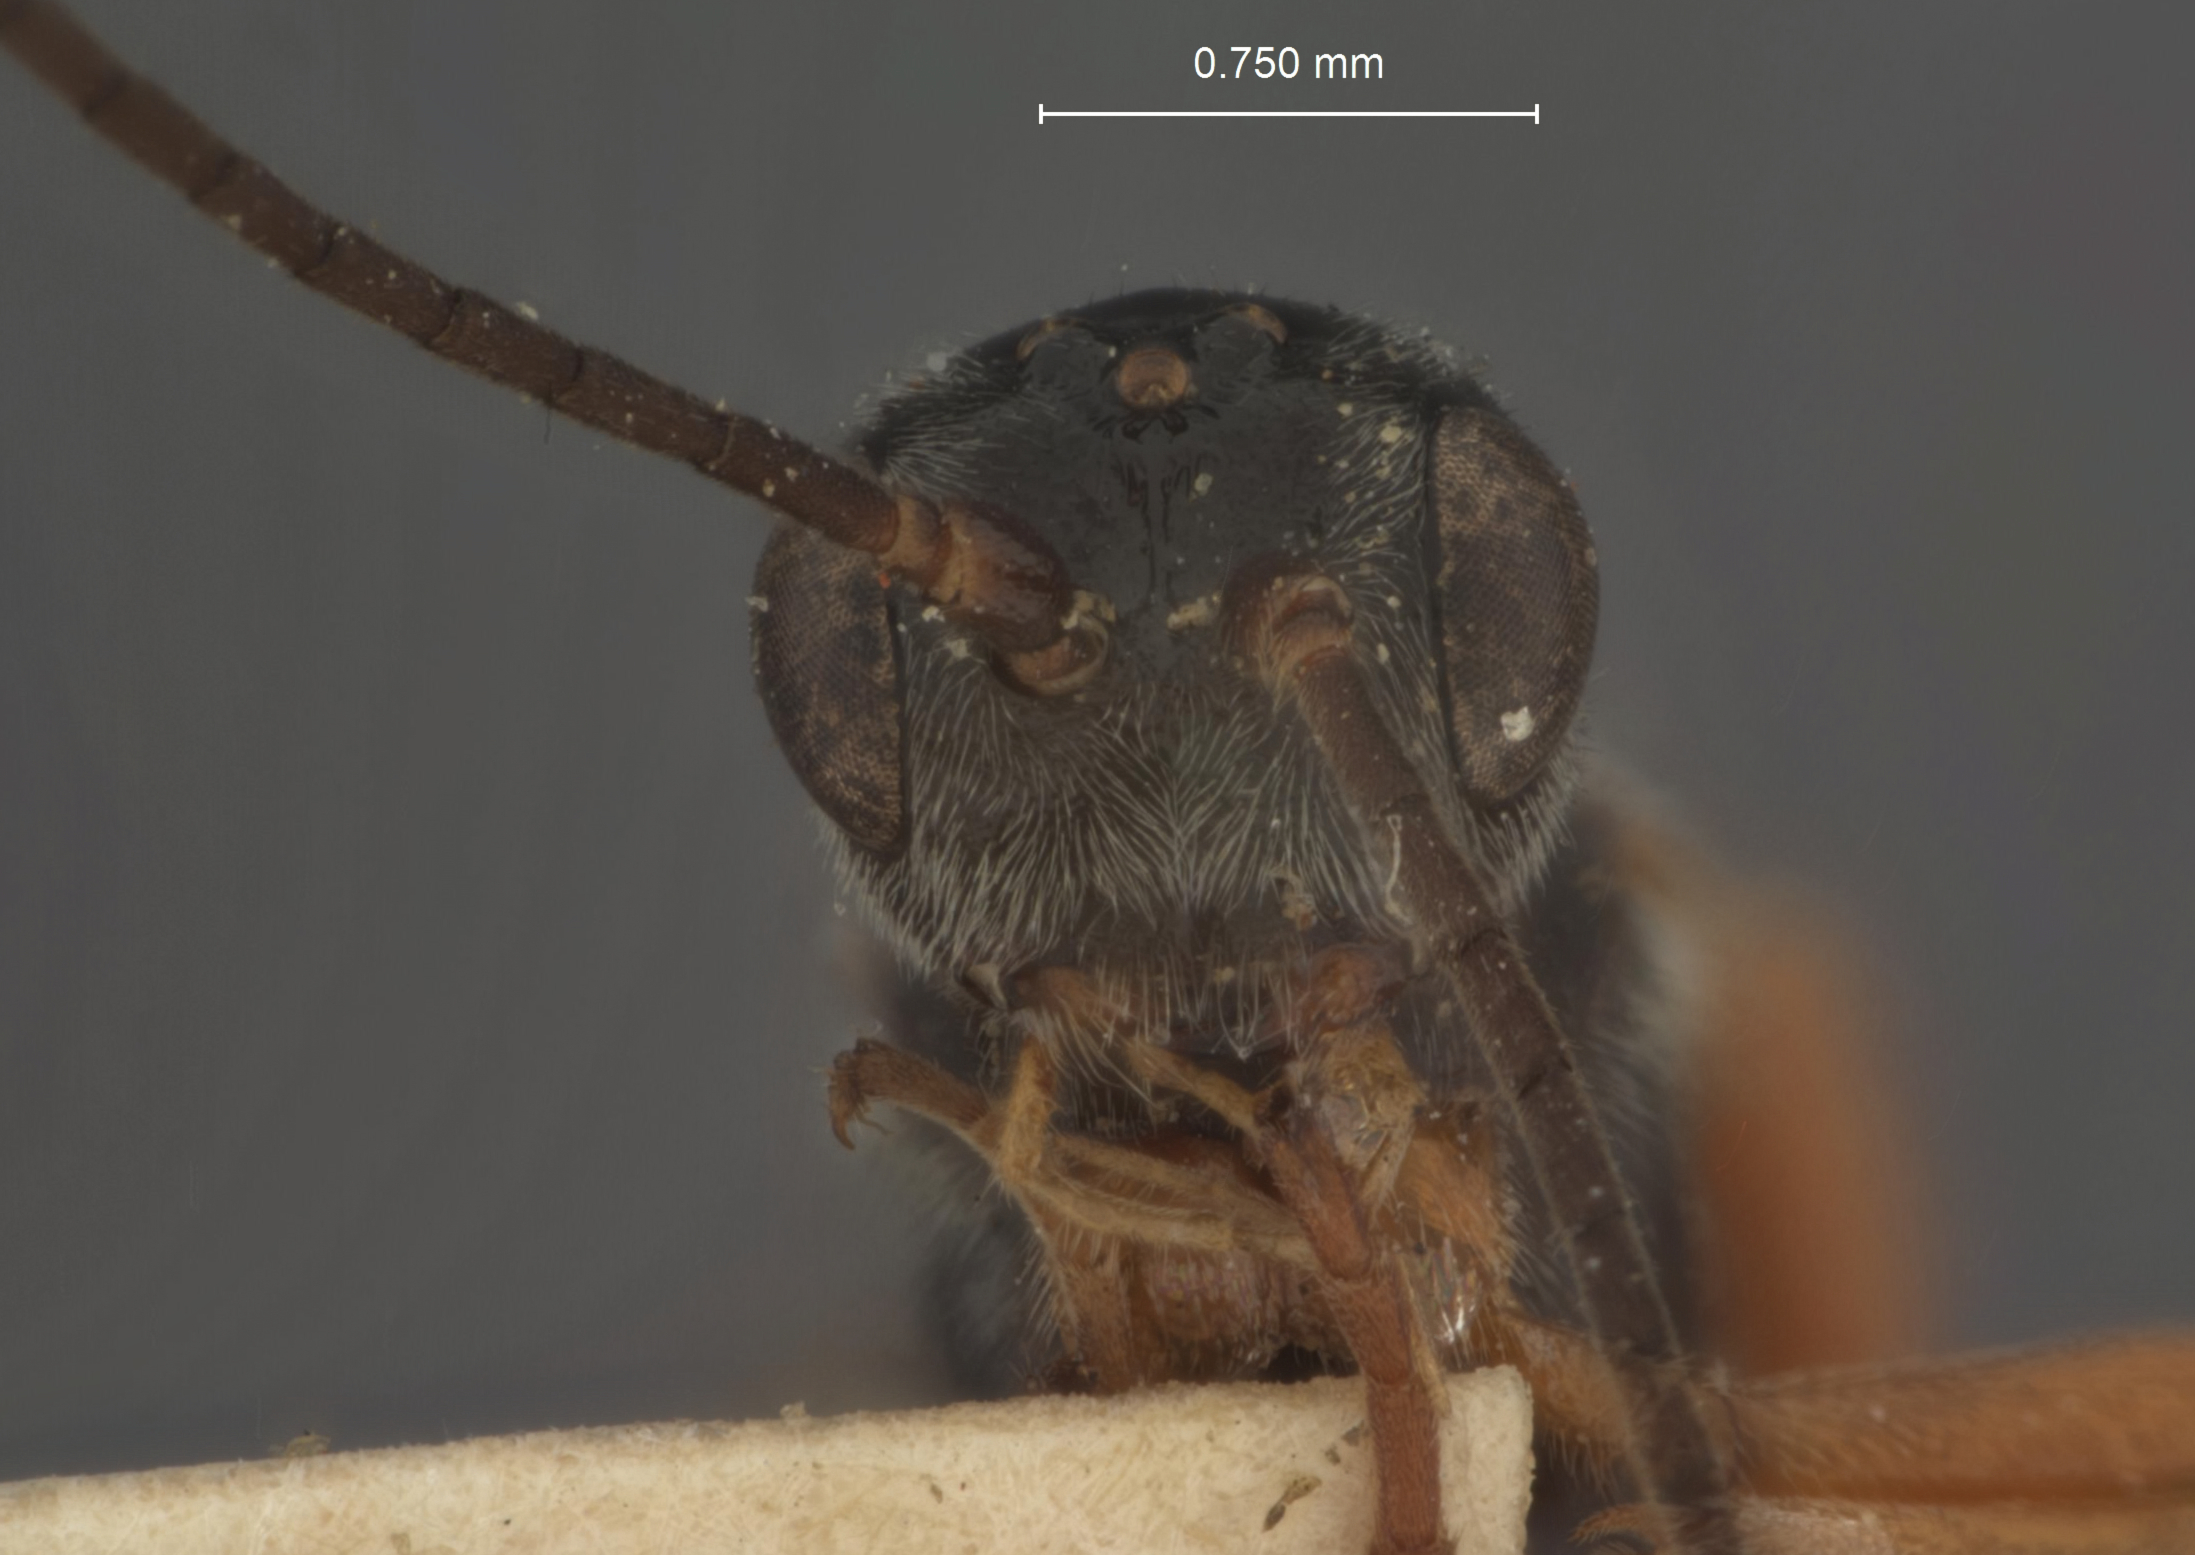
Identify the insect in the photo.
Diospilus californicus
